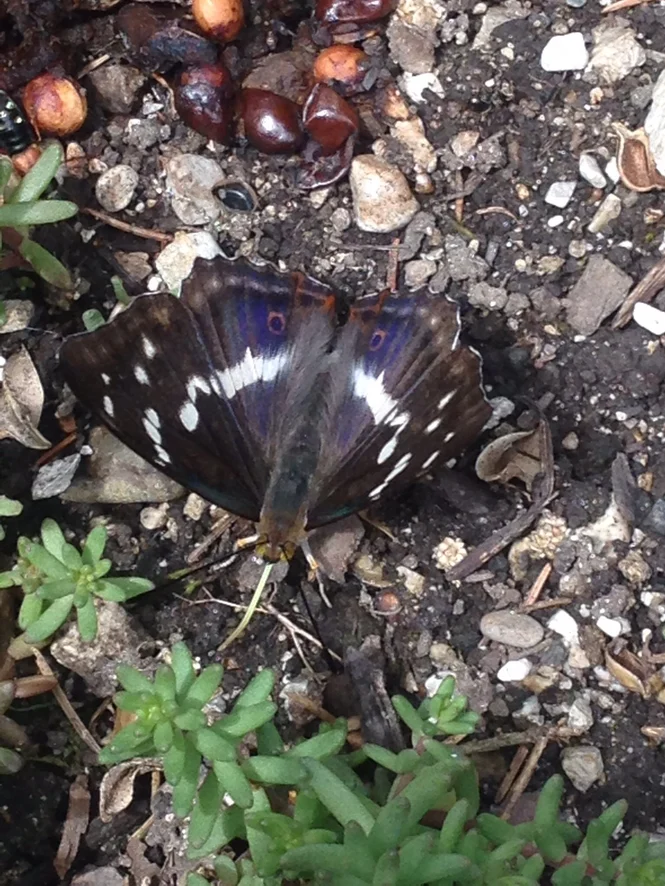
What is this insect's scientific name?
Apatura iris
